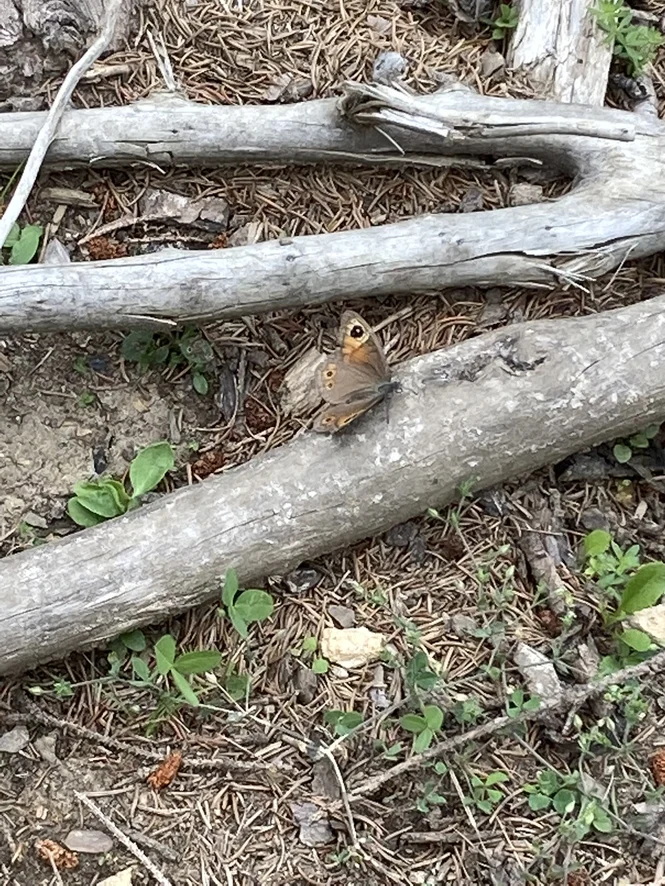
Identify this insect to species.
Lasiommata maera (also Pararge maera)
